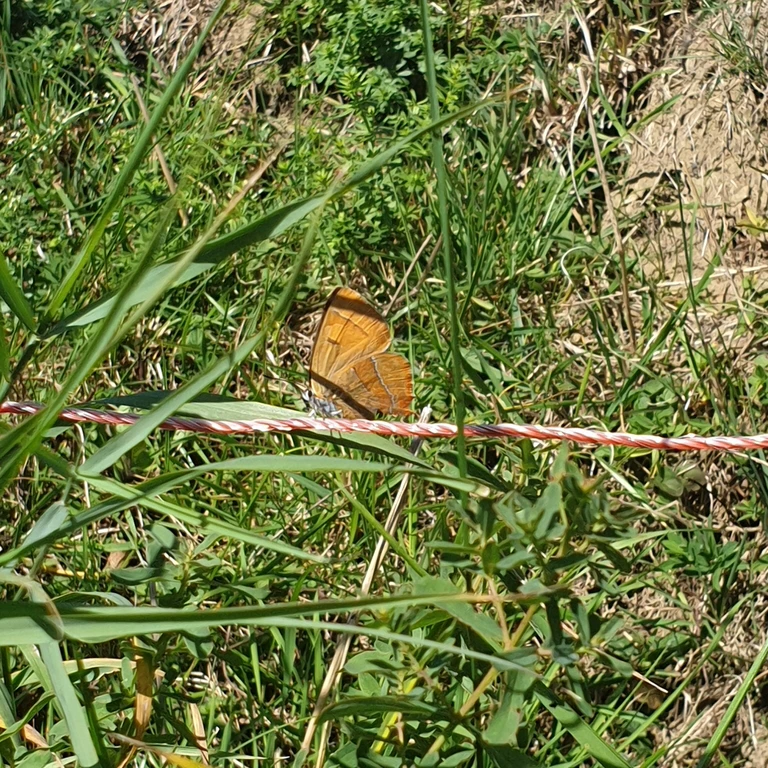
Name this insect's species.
Thecla betulae
